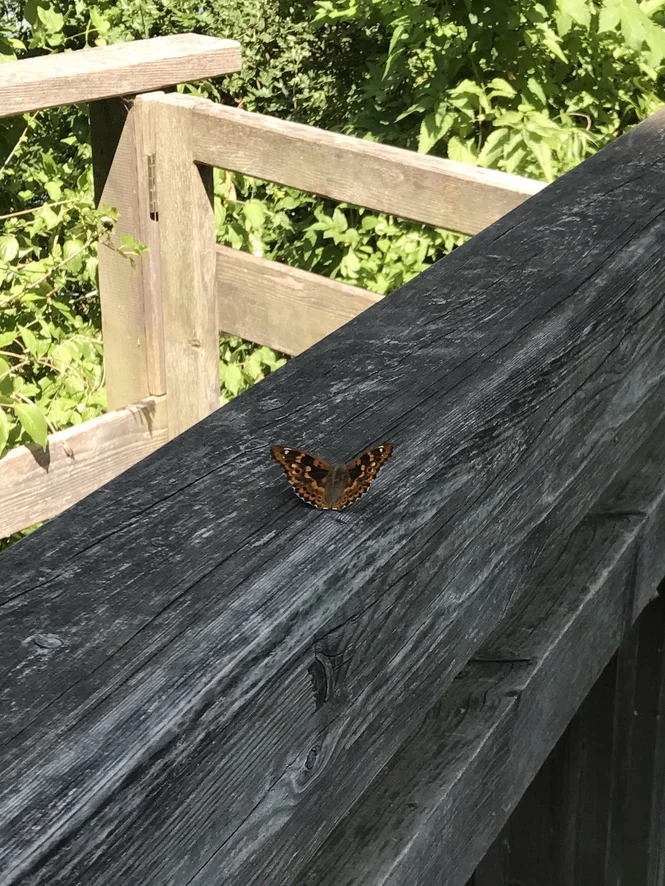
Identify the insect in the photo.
Apatura ilia
